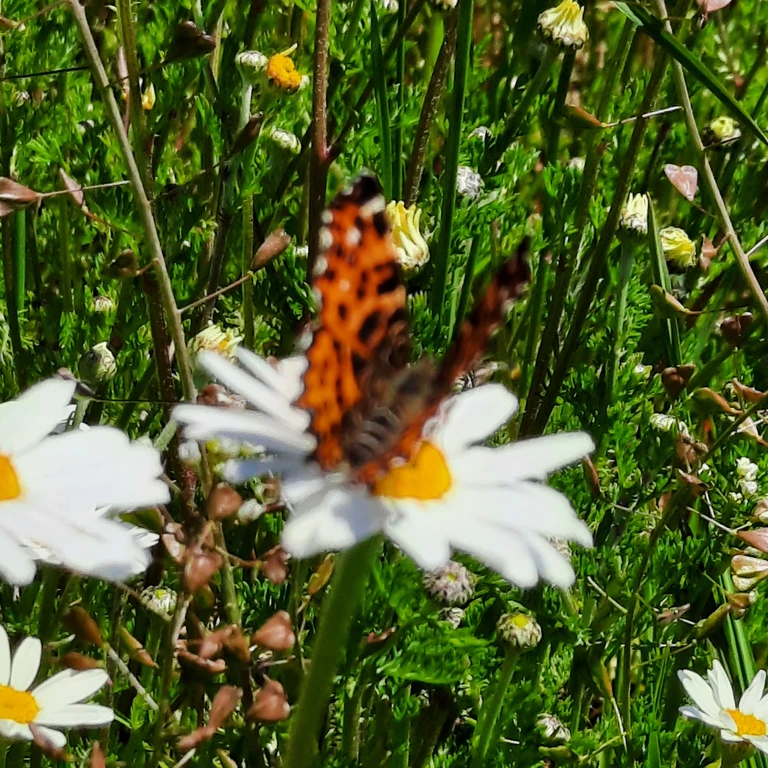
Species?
Araschnia levana
